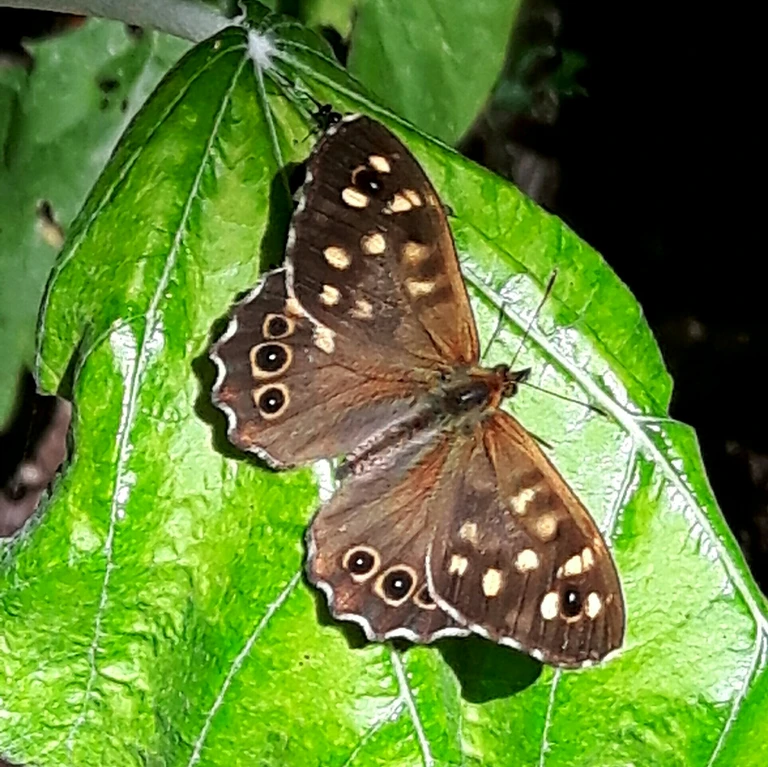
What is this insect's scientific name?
Pararge aegeria
